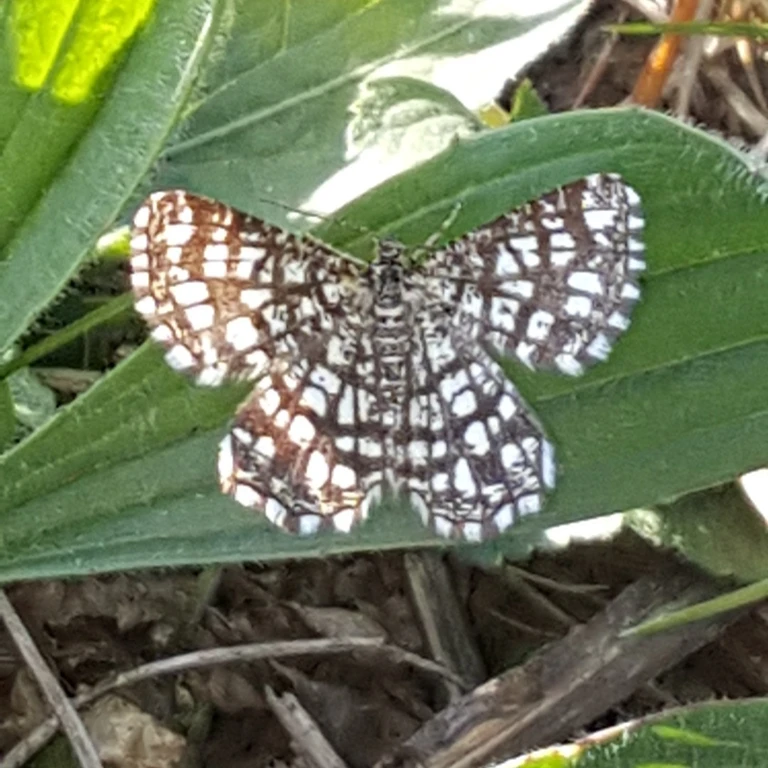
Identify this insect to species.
Chiasmia clathrata
